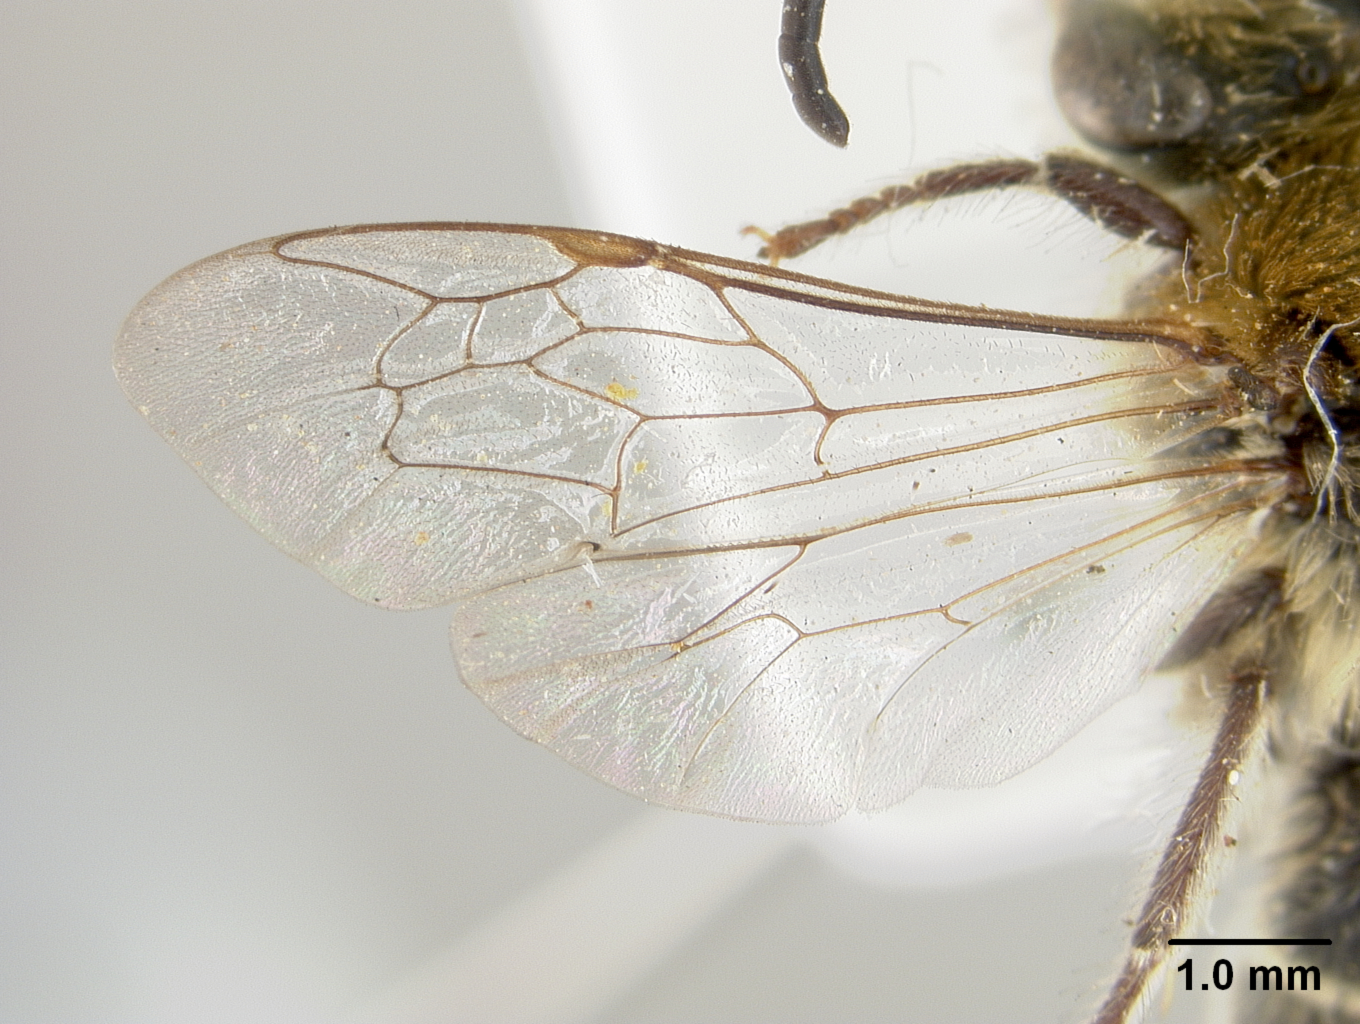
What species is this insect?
Colletes honoratus
